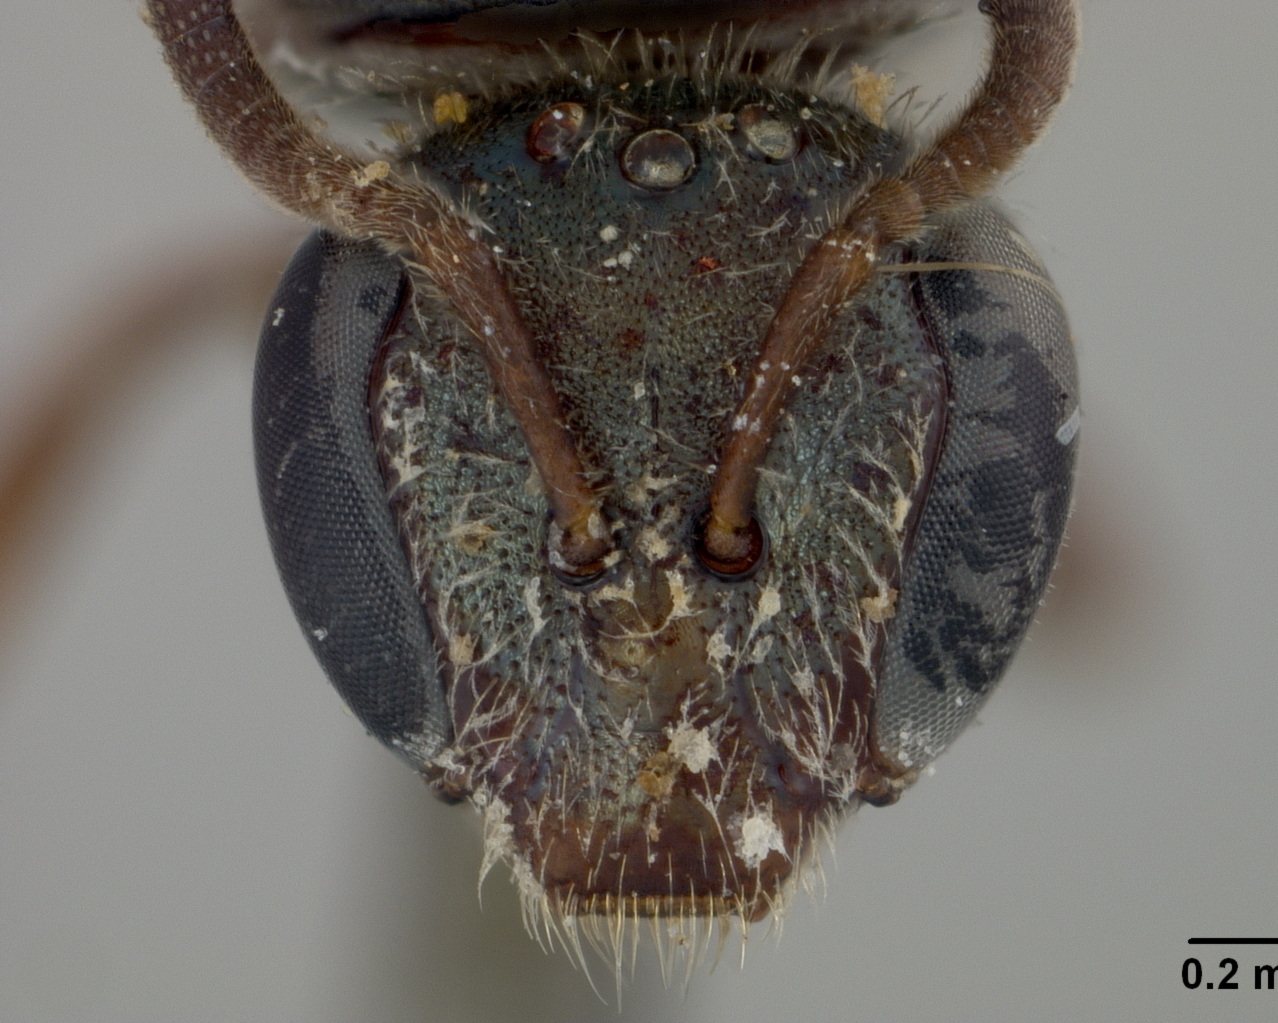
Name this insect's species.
Halictus deceptor
